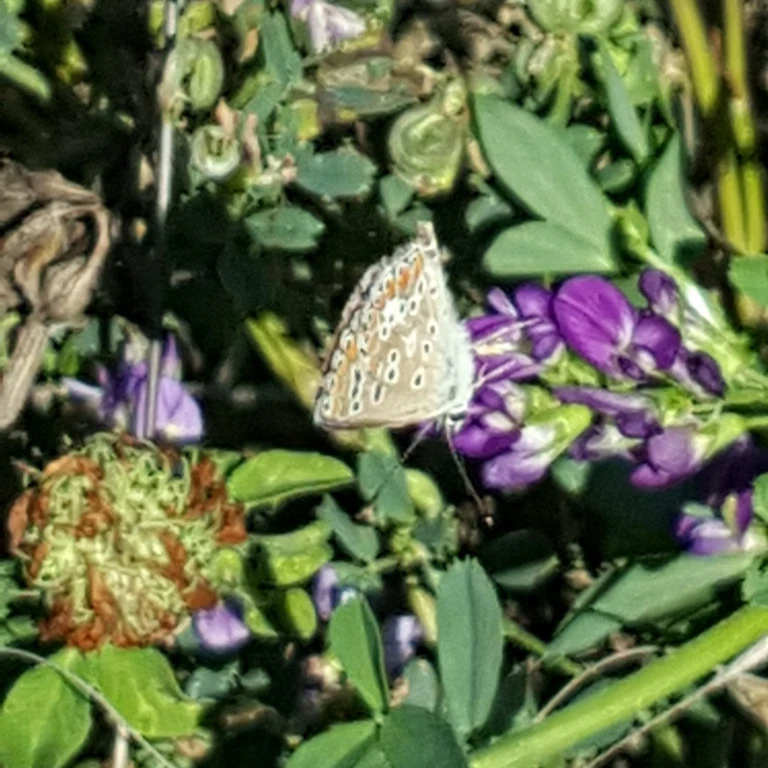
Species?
Polyommatus icarus
